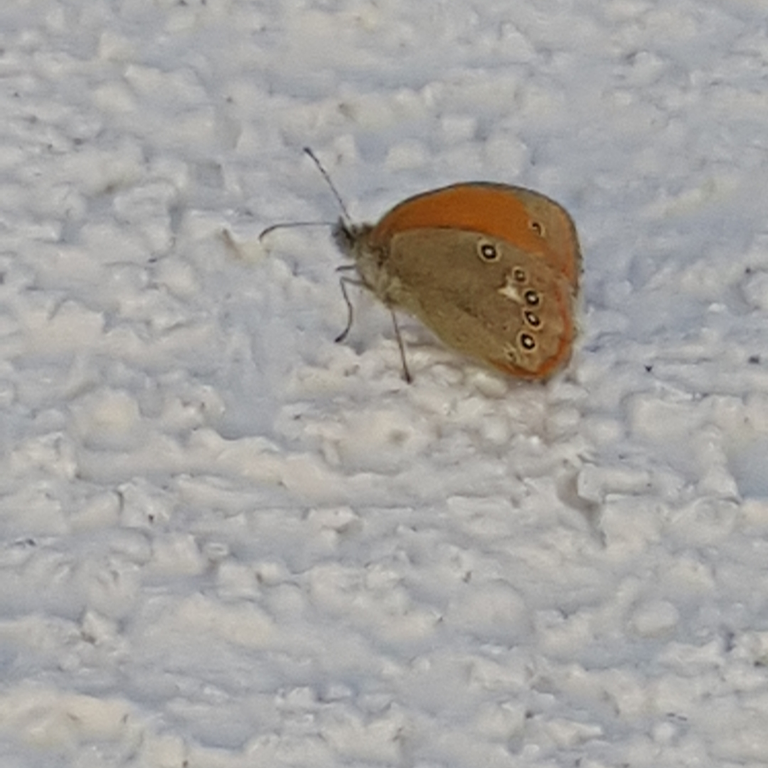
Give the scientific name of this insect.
Coenonympha glycerion (also Coenonympha iphis)
